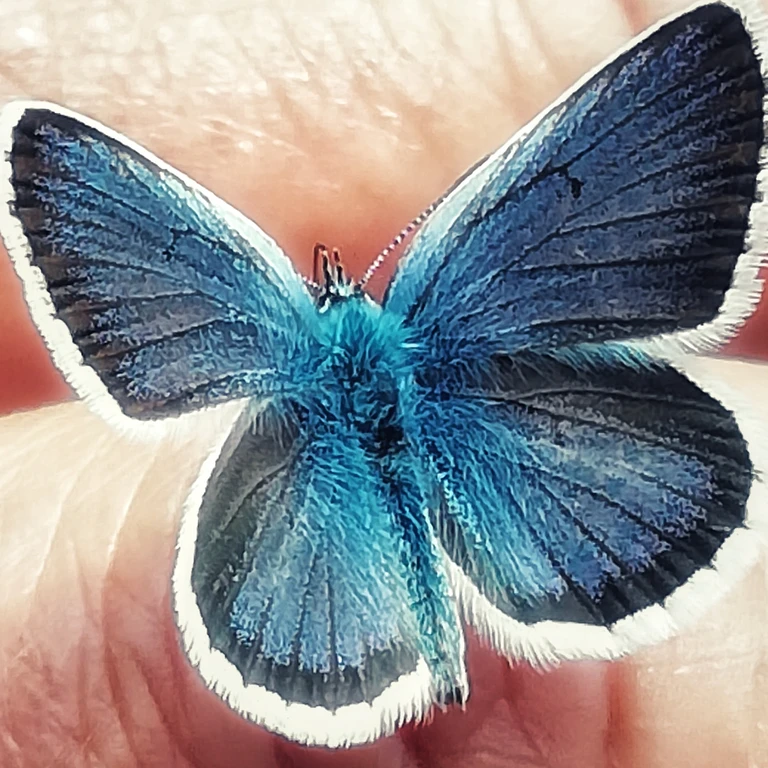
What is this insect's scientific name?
Plebejus argus
